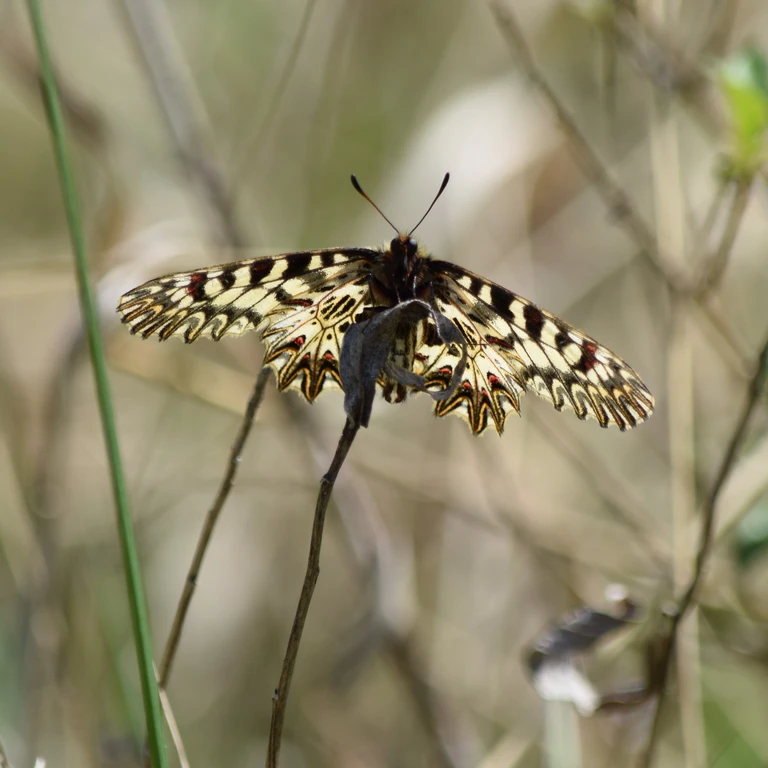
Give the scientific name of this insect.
Zerynthia polyxena
